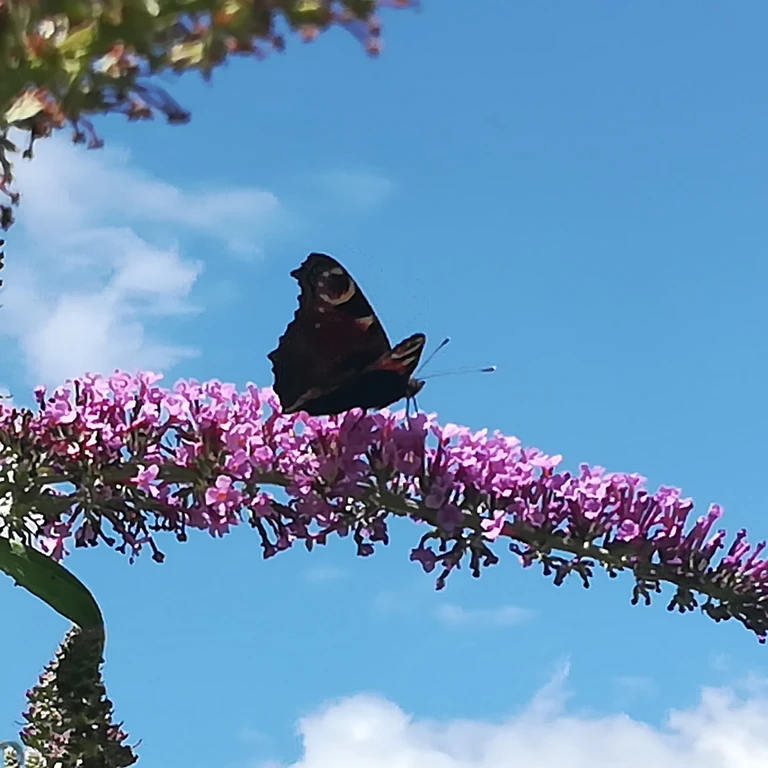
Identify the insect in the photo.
Aglais io
